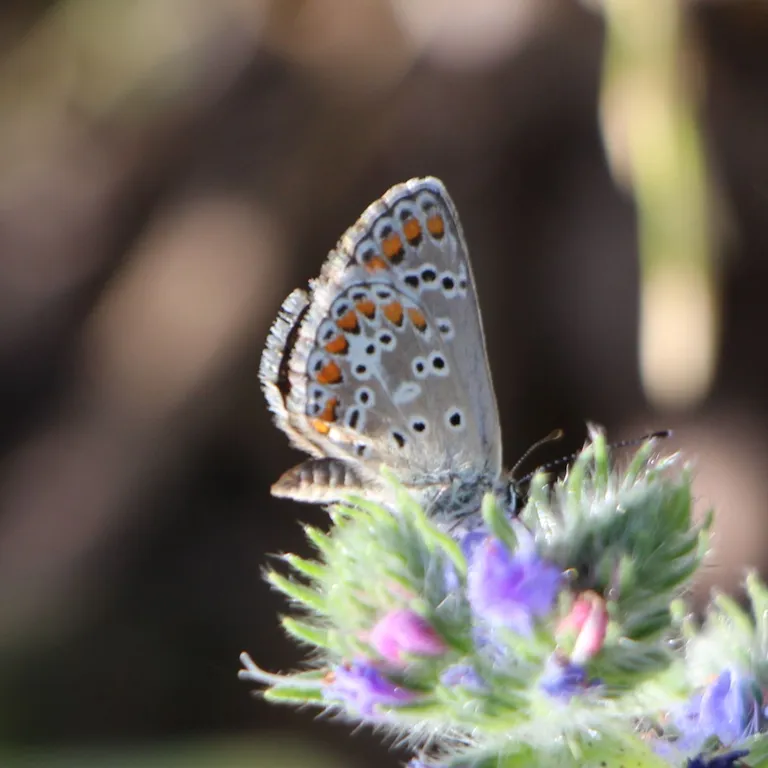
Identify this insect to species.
Aricia agestis/artaxerxes
